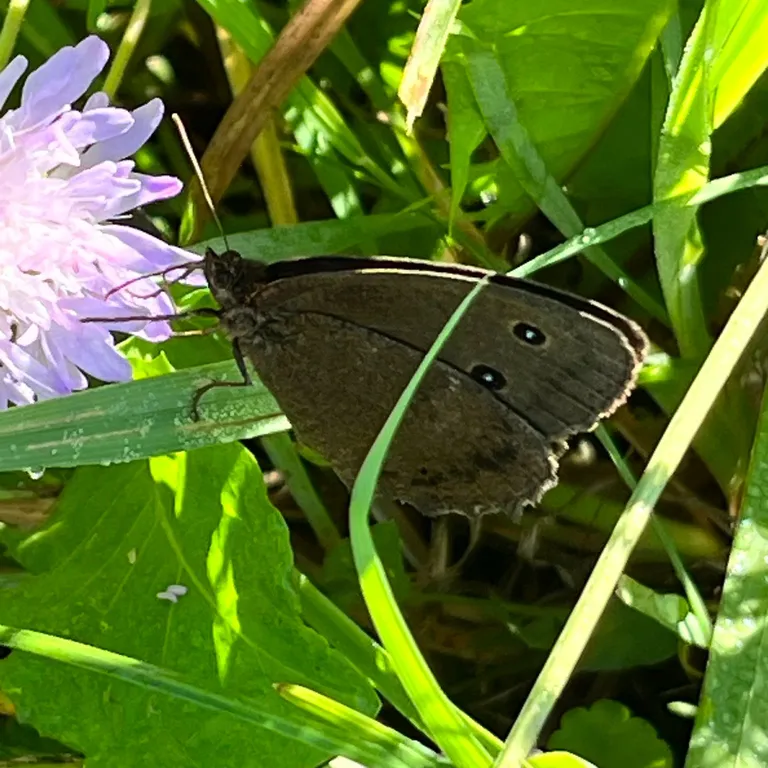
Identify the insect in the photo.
Minois dryas
